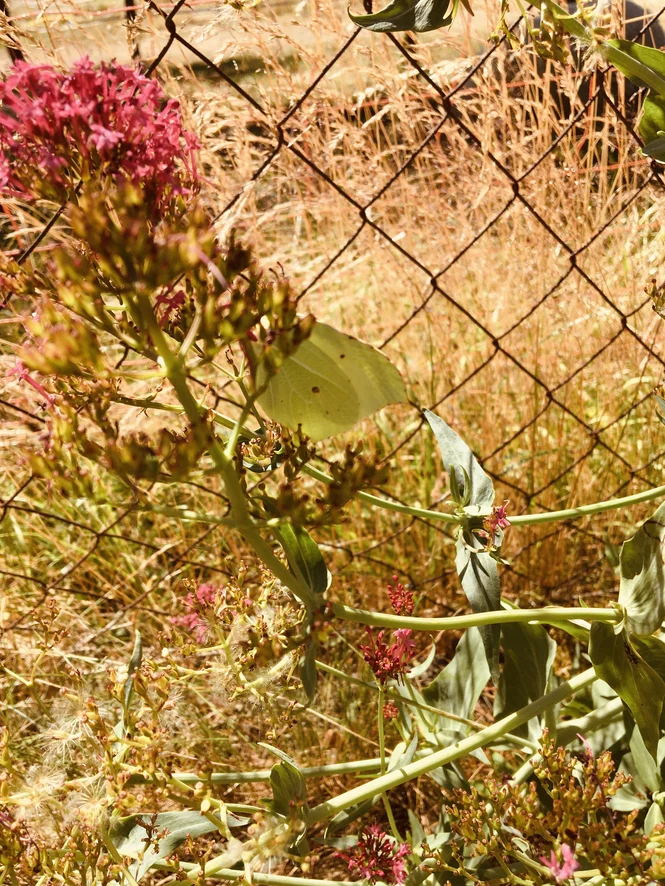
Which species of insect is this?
Gonepteryx rhamni
